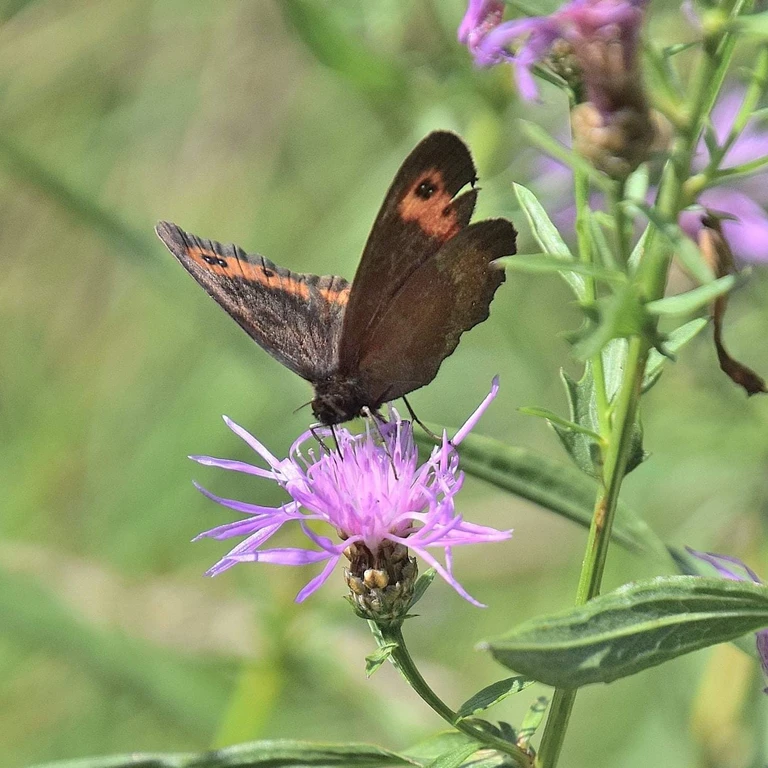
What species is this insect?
Erebia aethiops
